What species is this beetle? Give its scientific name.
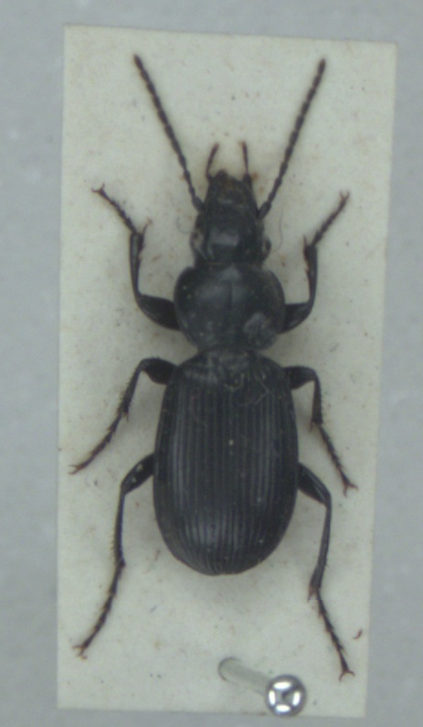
Pterostichus aethiops
